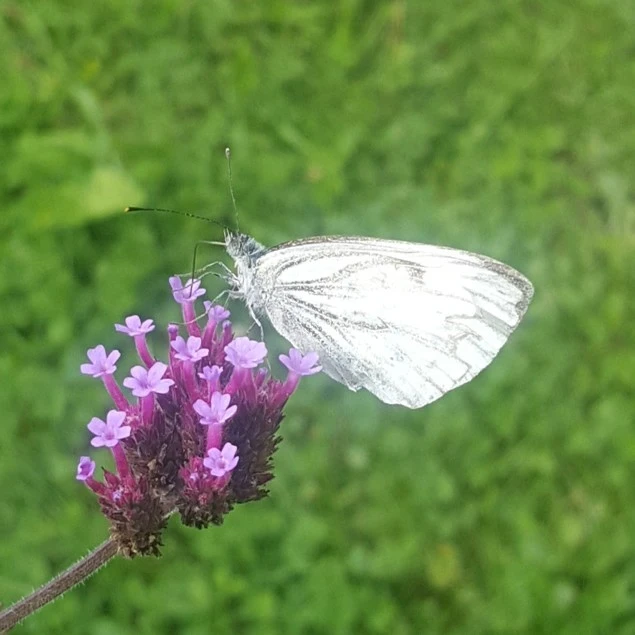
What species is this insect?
Pieris napi
